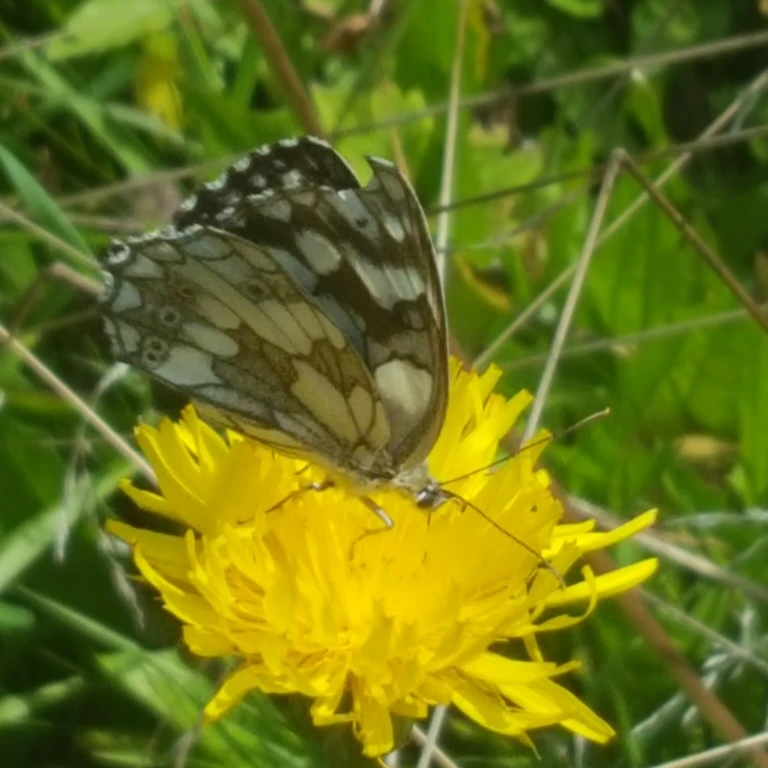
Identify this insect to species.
Melanargia galathea
